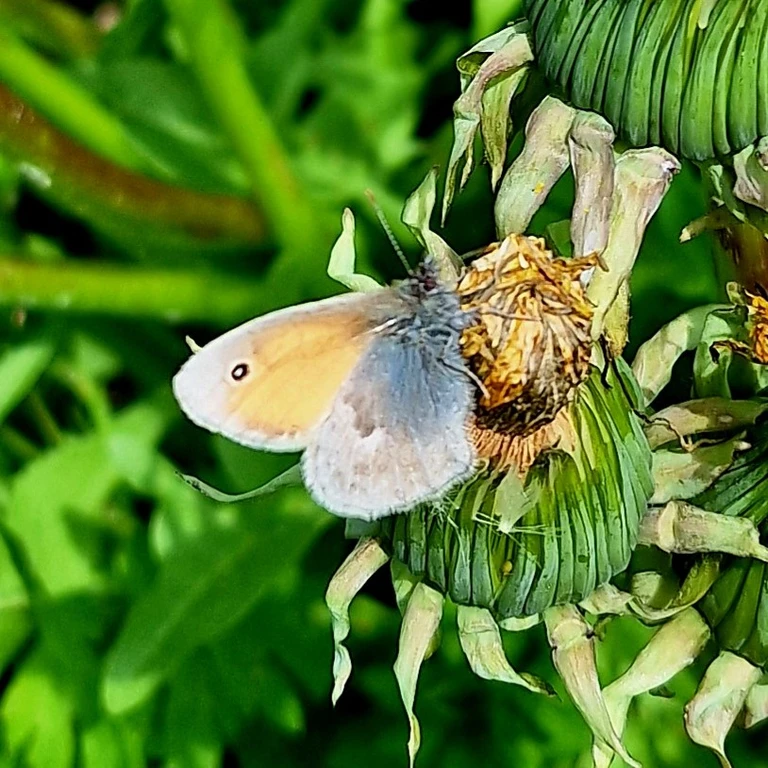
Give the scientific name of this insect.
Coenonympha pamphilus
